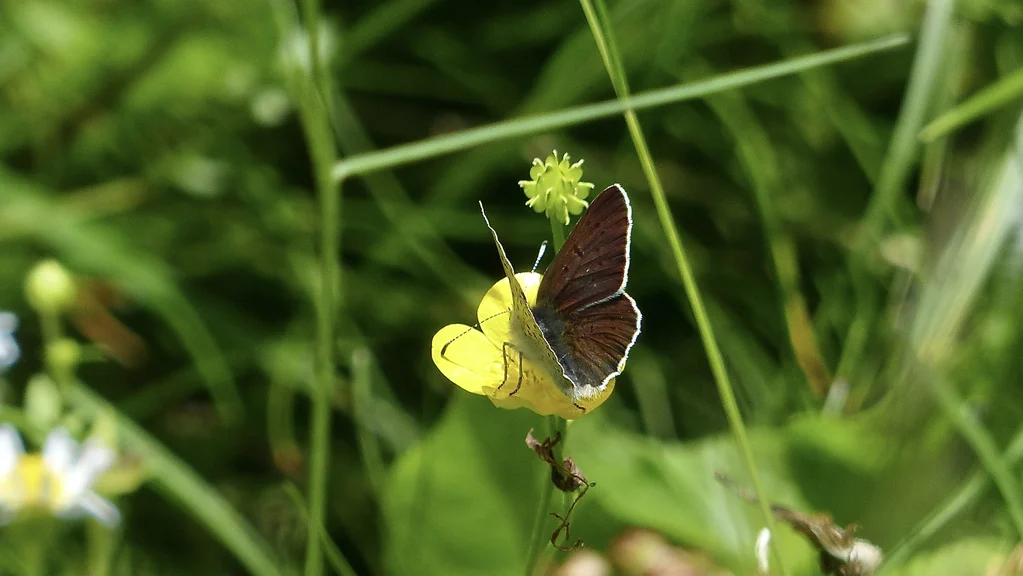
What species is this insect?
Lycaena tityrus (also Loweia tityrus)
